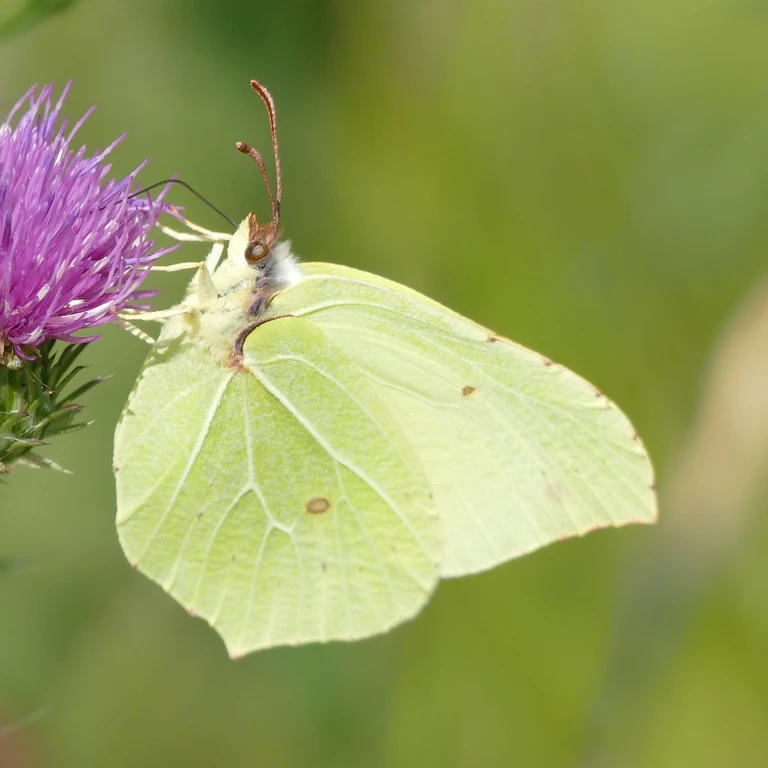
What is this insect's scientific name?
Gonepteryx rhamni
